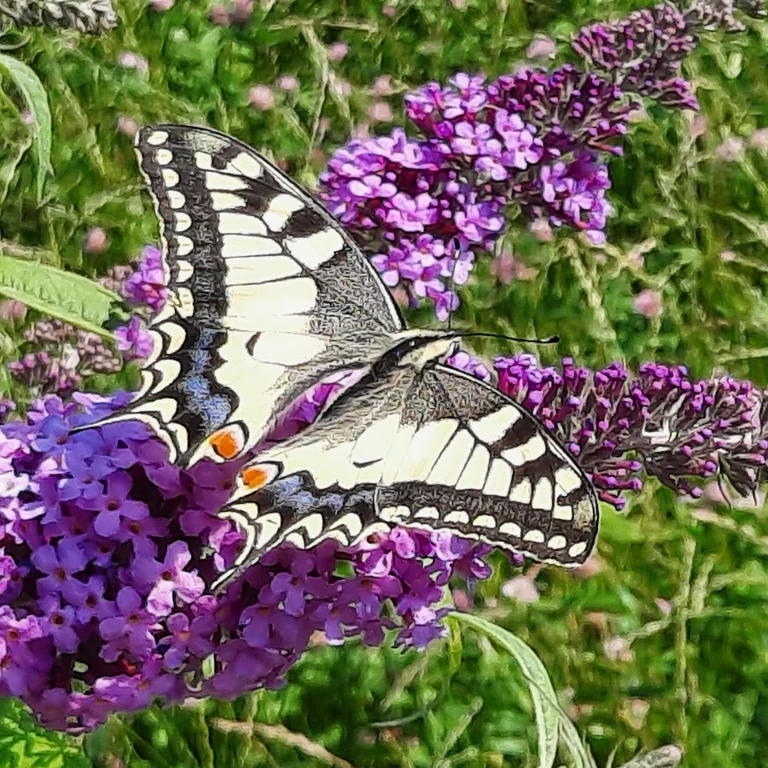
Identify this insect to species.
Papilio machaon
